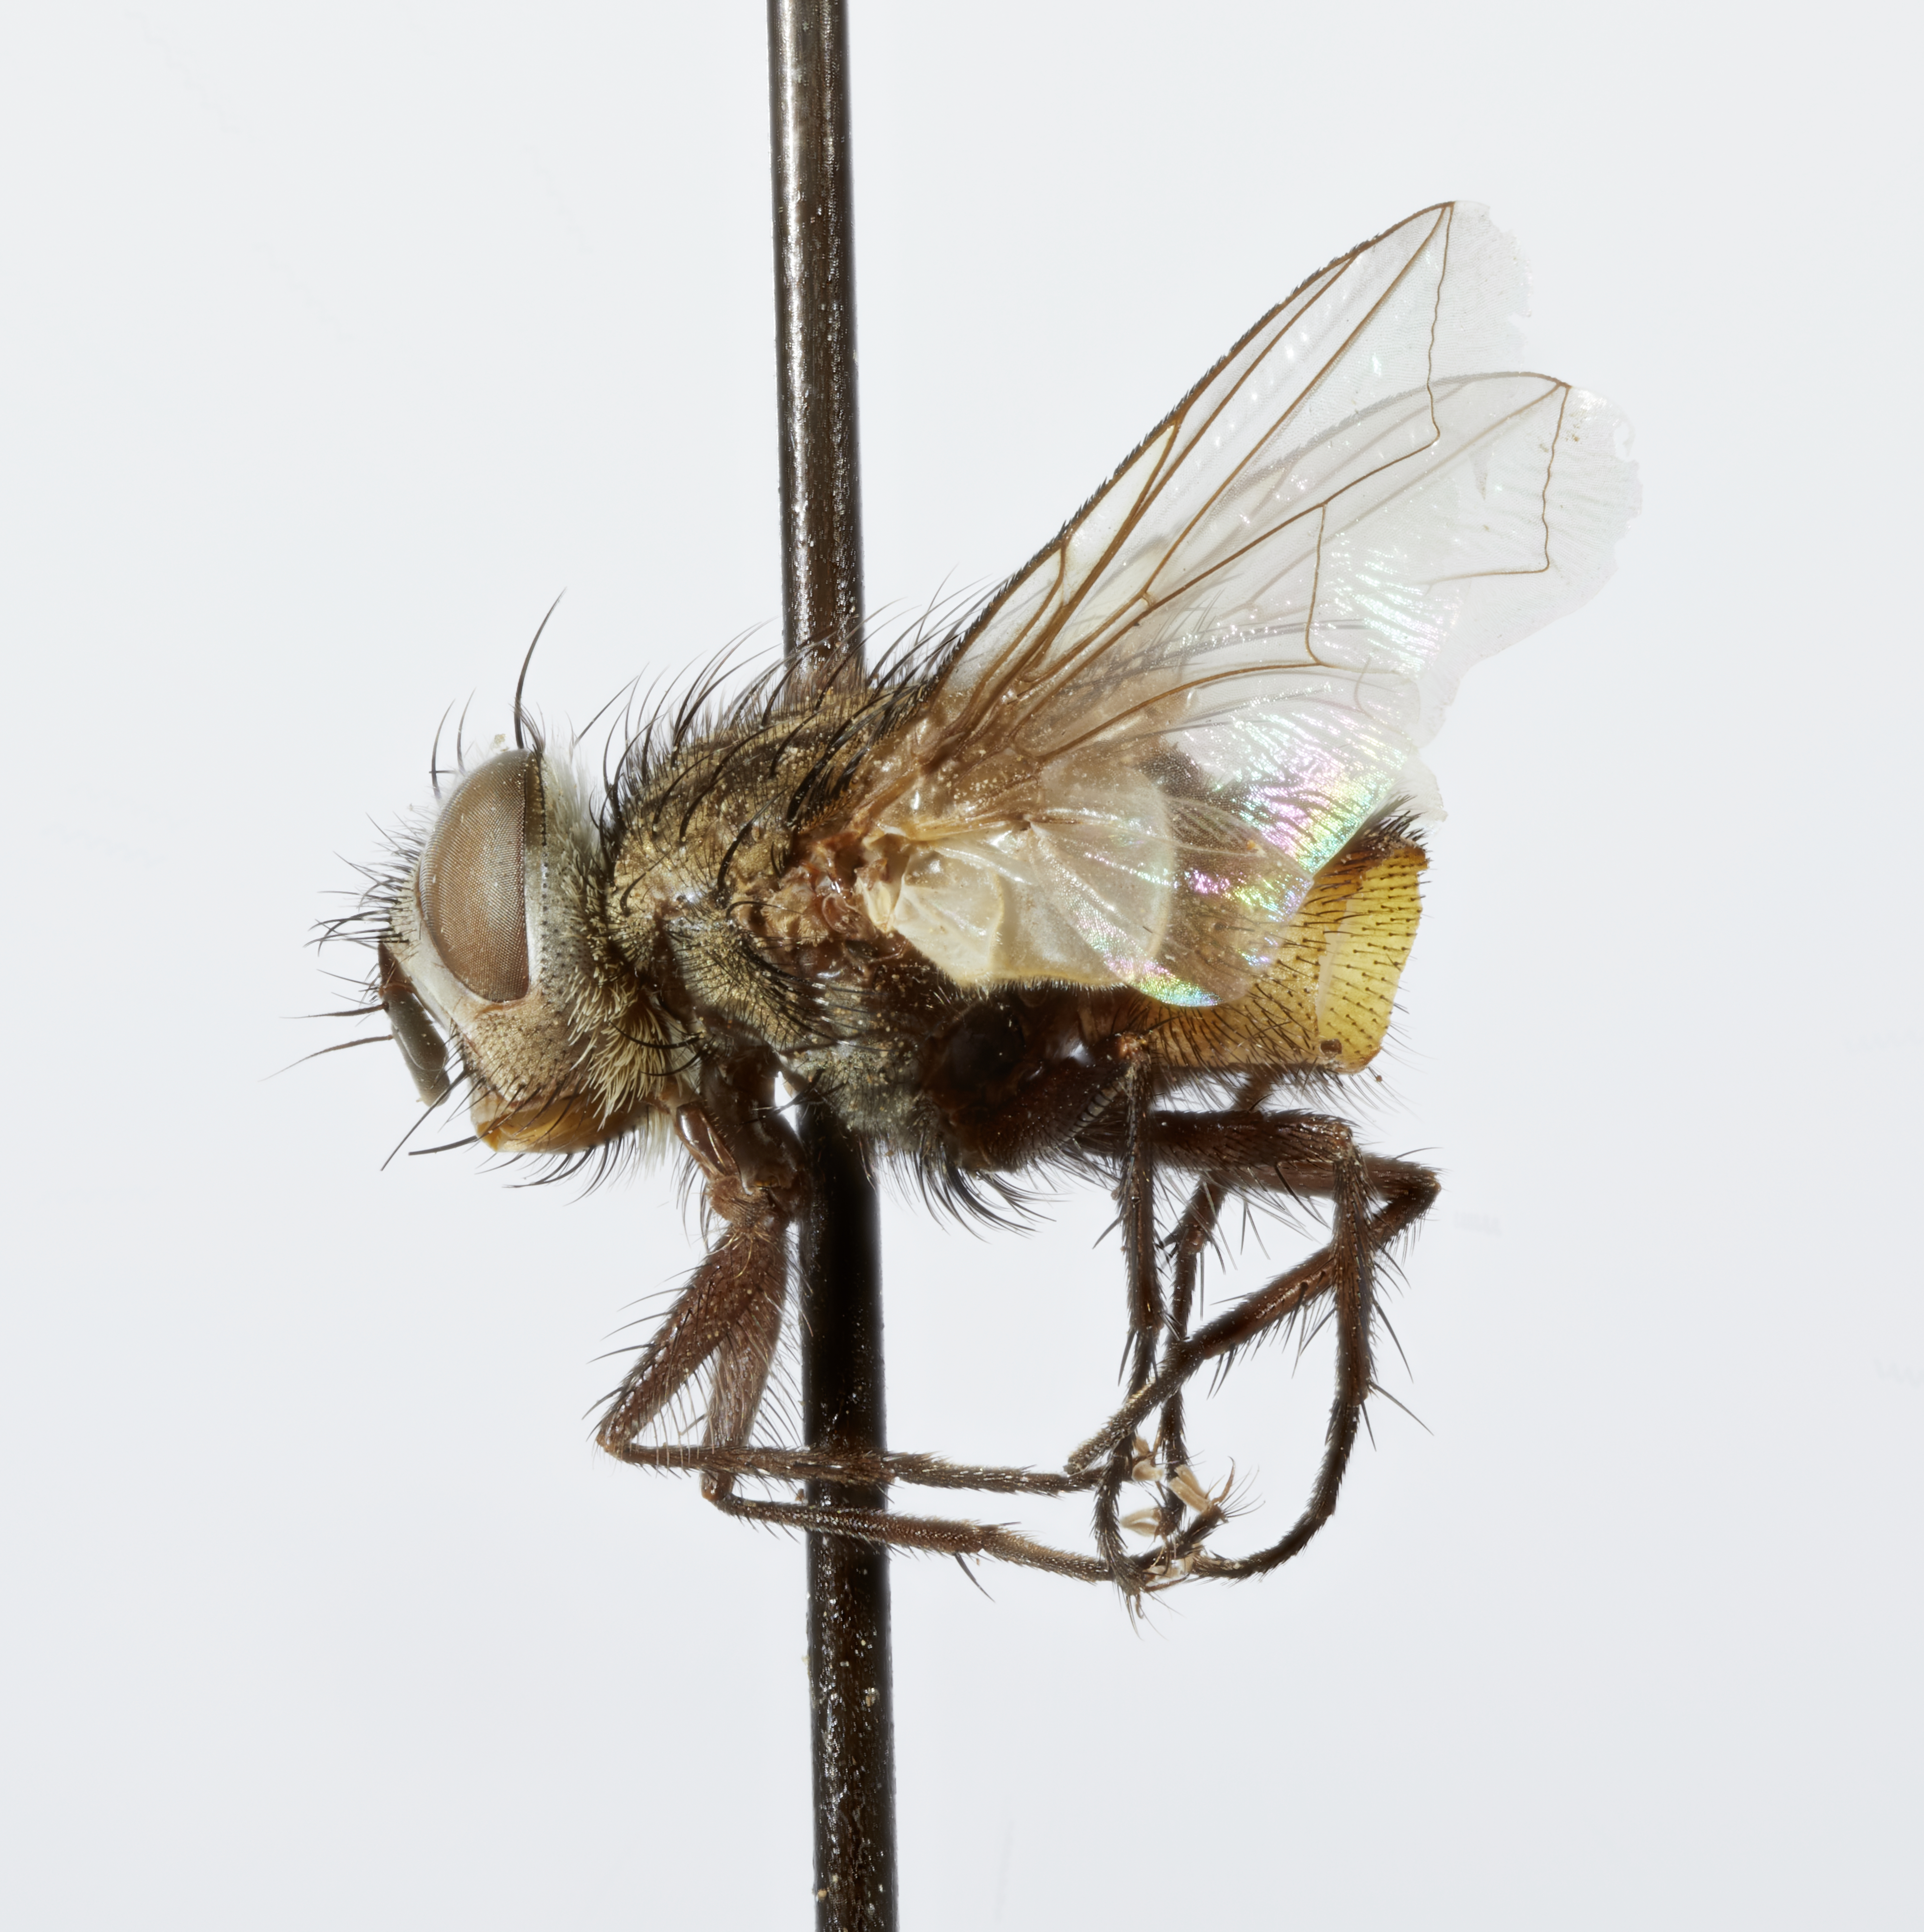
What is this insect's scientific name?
Eunemorilla peruviana
